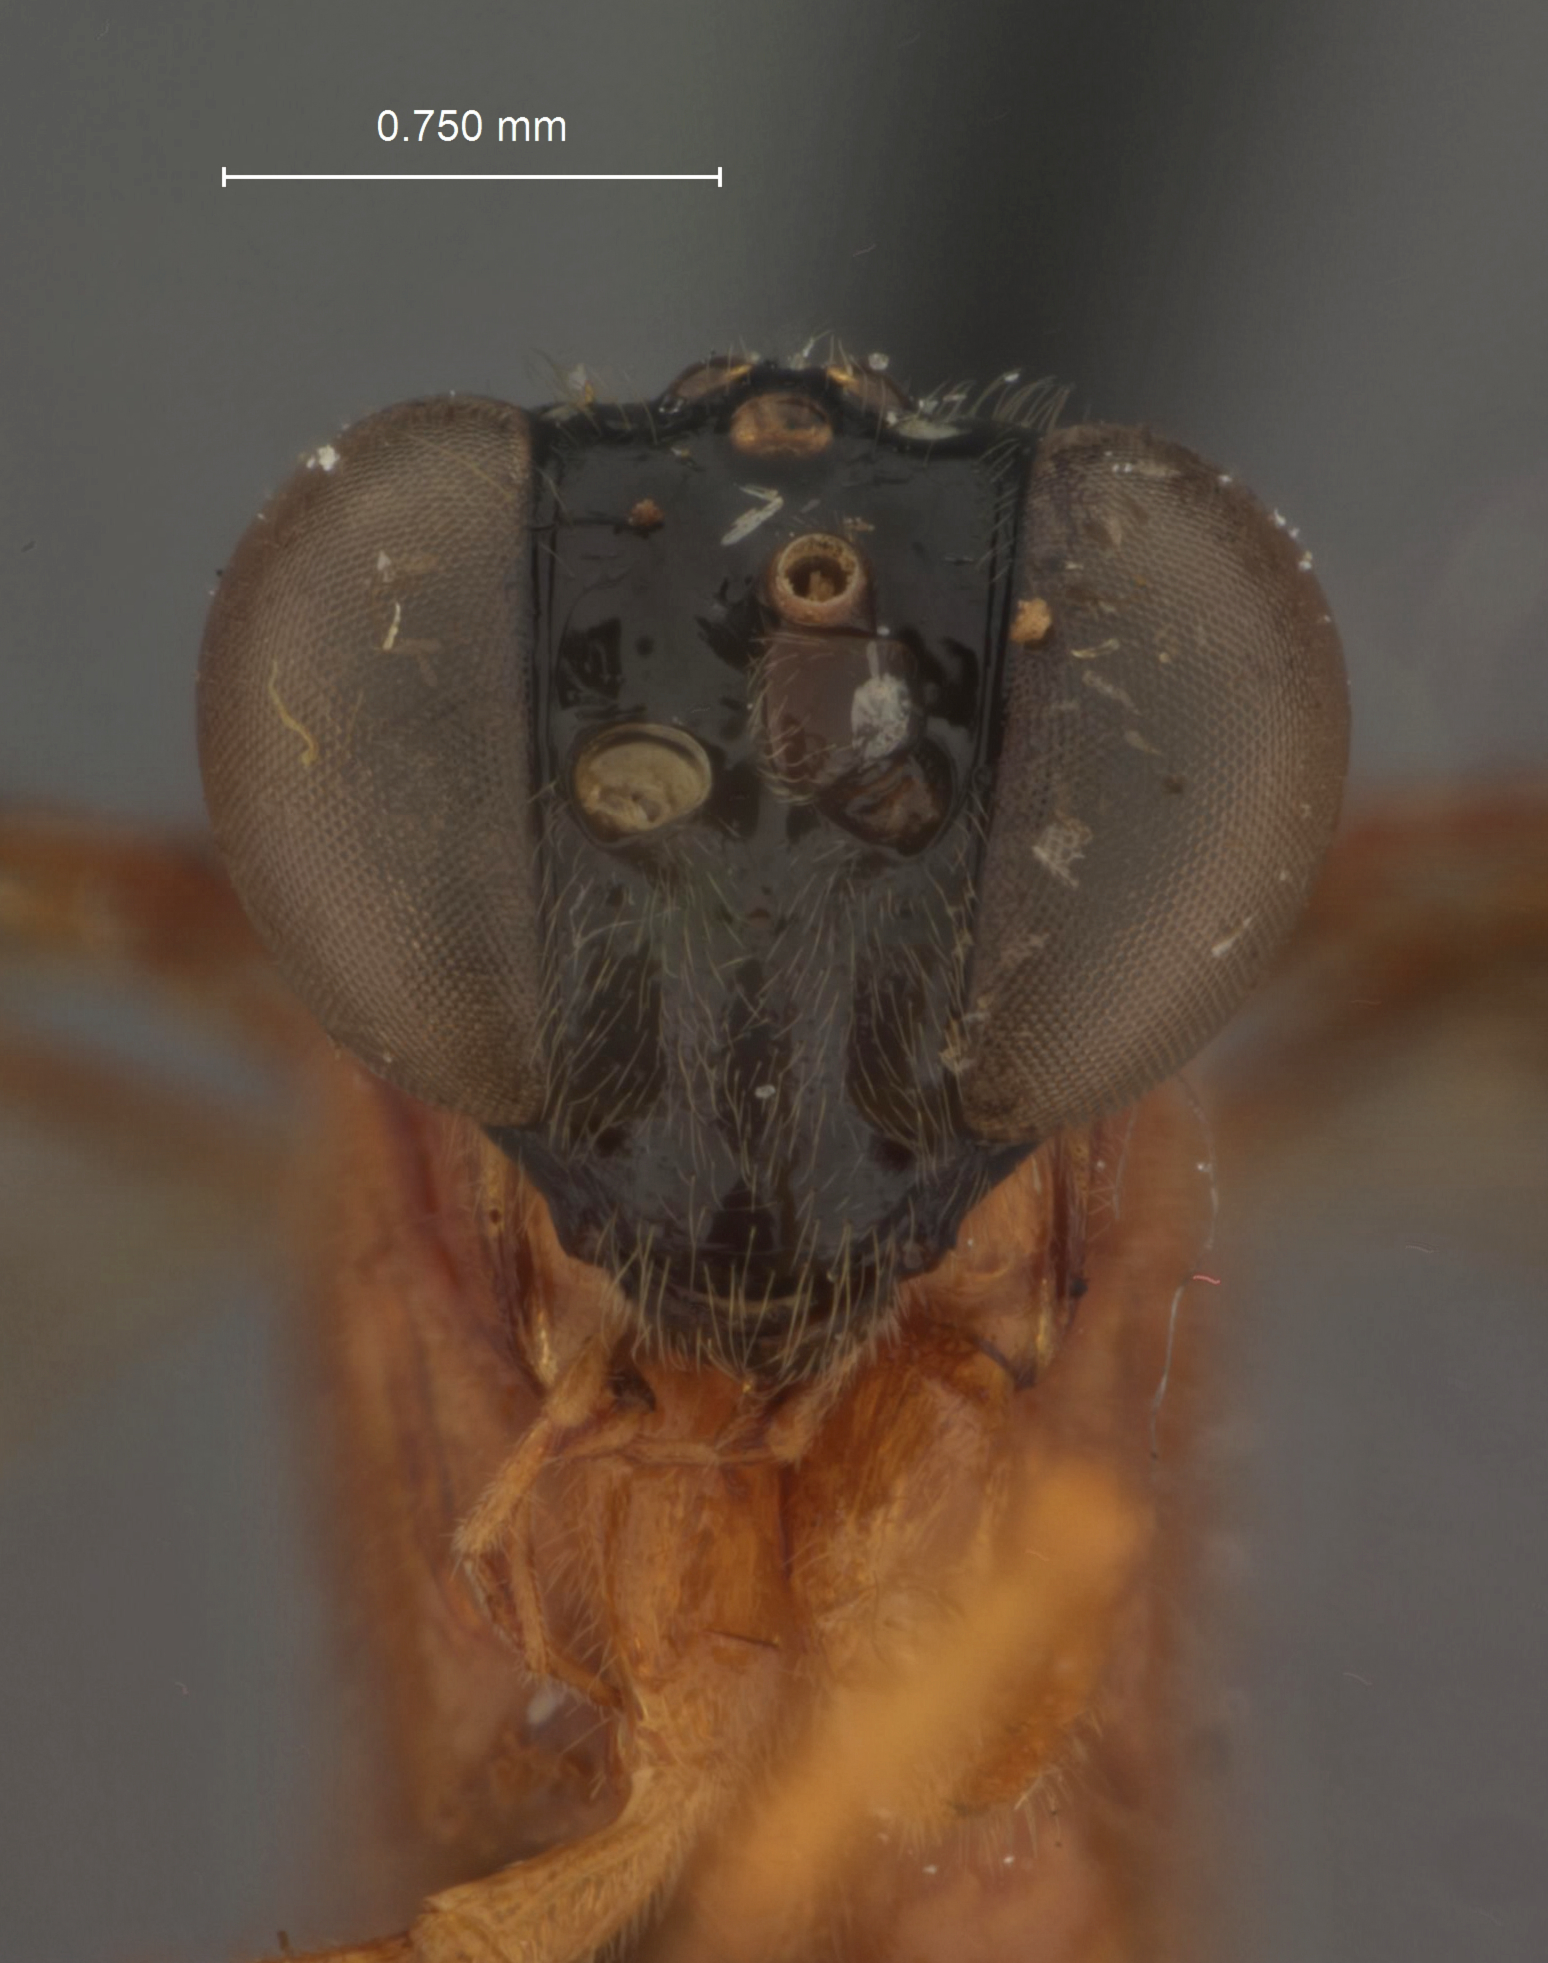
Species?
Polycyrtus bicarinatus
